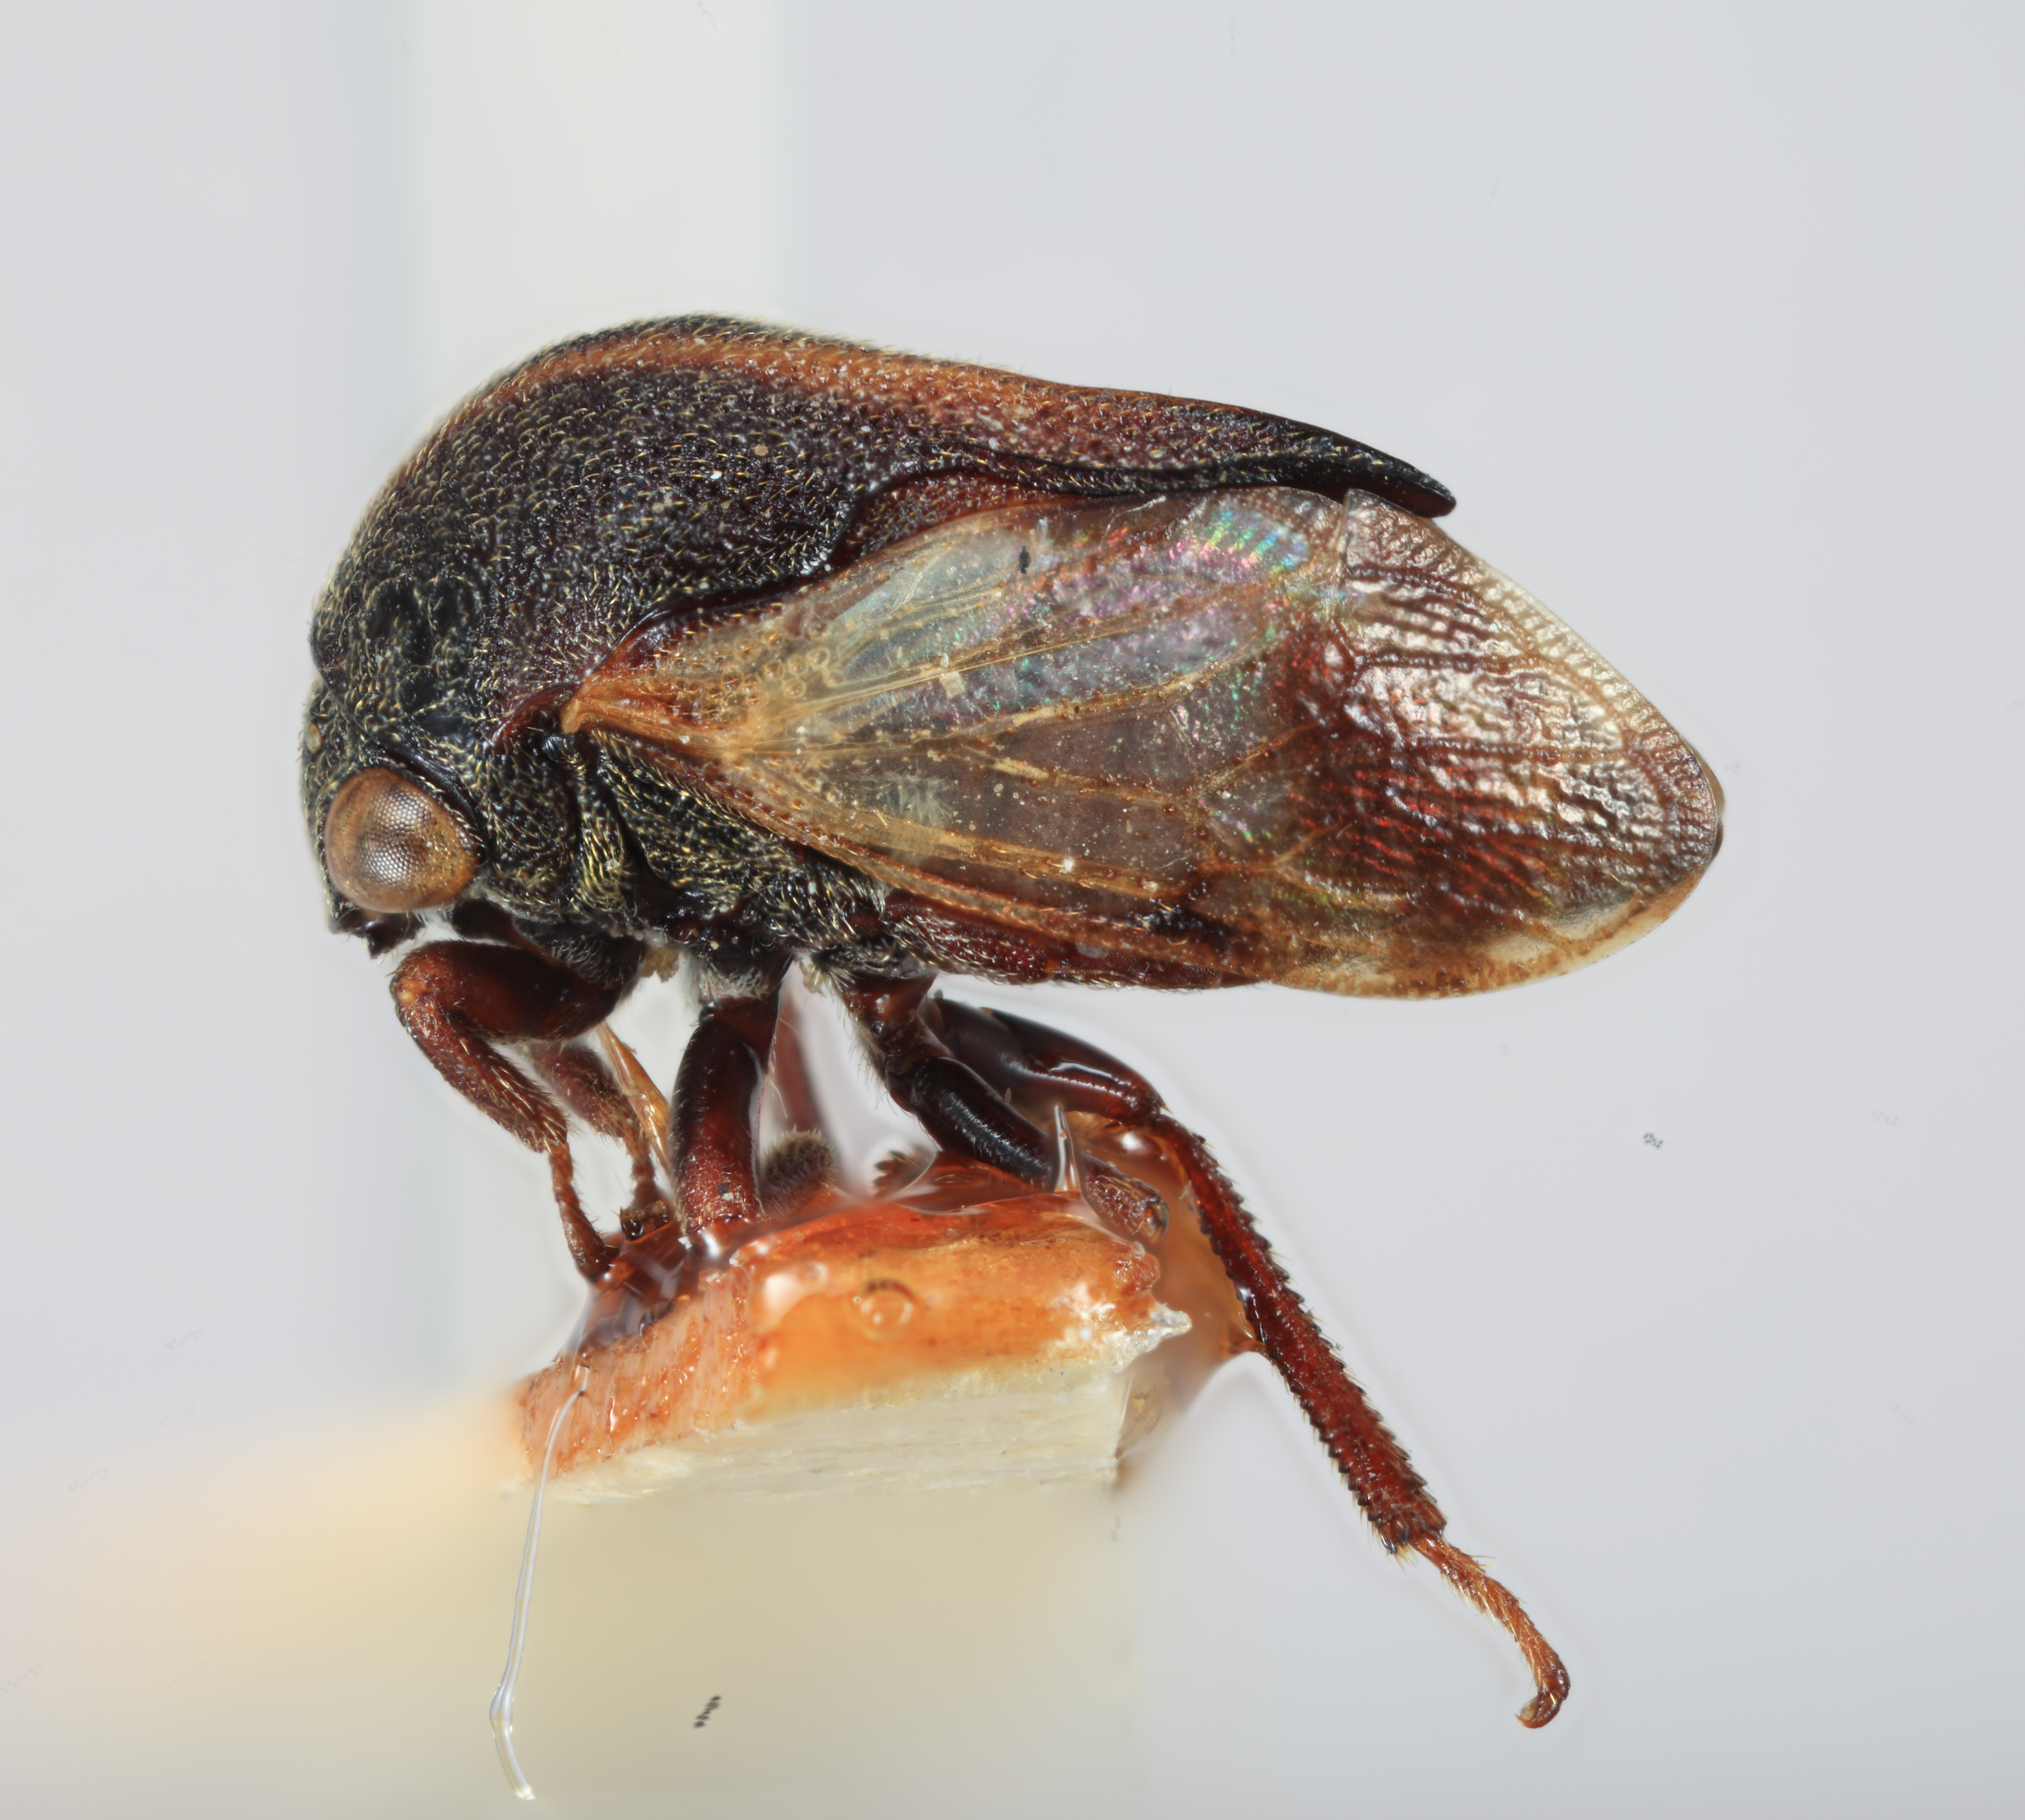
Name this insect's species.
Gargara brunneidorsata
